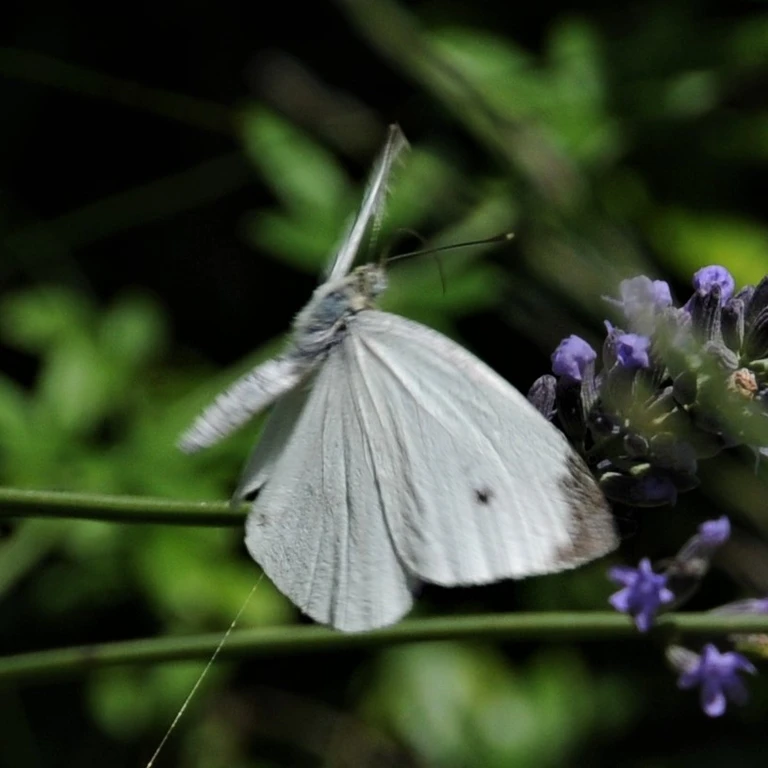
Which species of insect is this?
Pieris rapae
